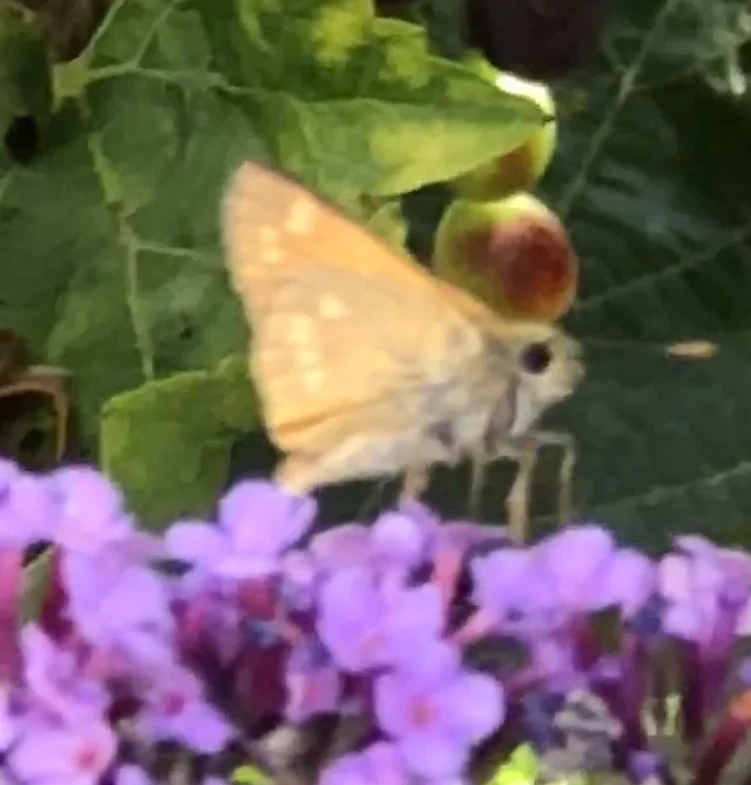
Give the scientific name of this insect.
Ochlodes sylvanus (also Ochlodes venata)
